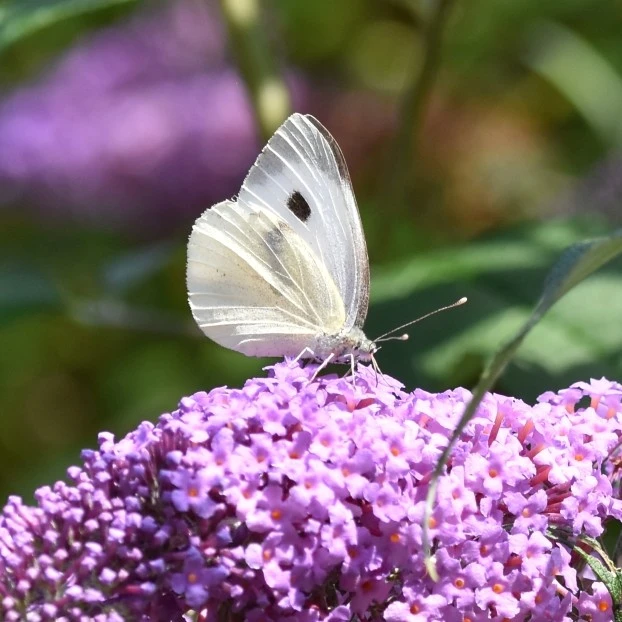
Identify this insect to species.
Pieris brassicae
